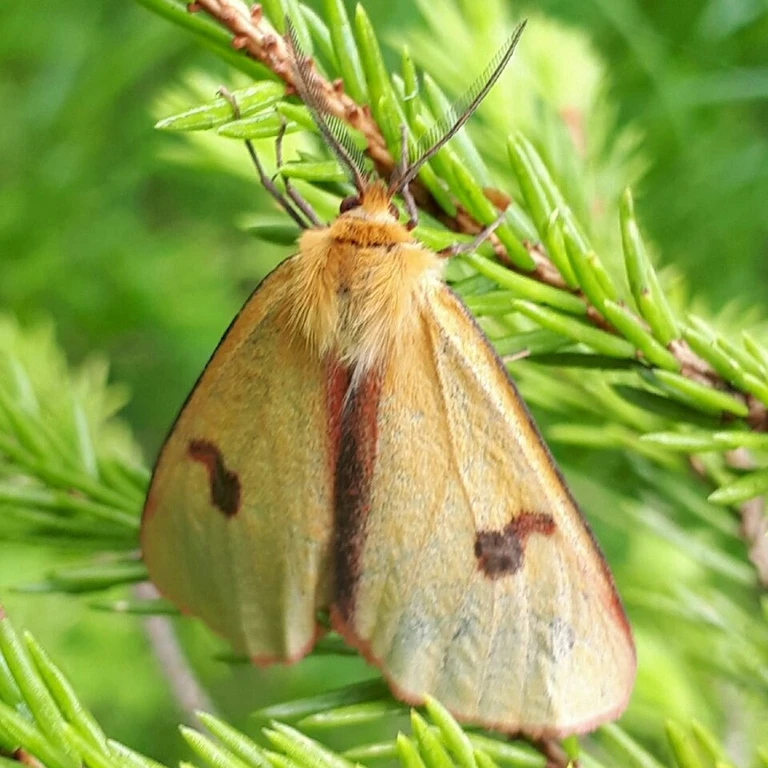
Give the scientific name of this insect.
Diacrisia sannio
